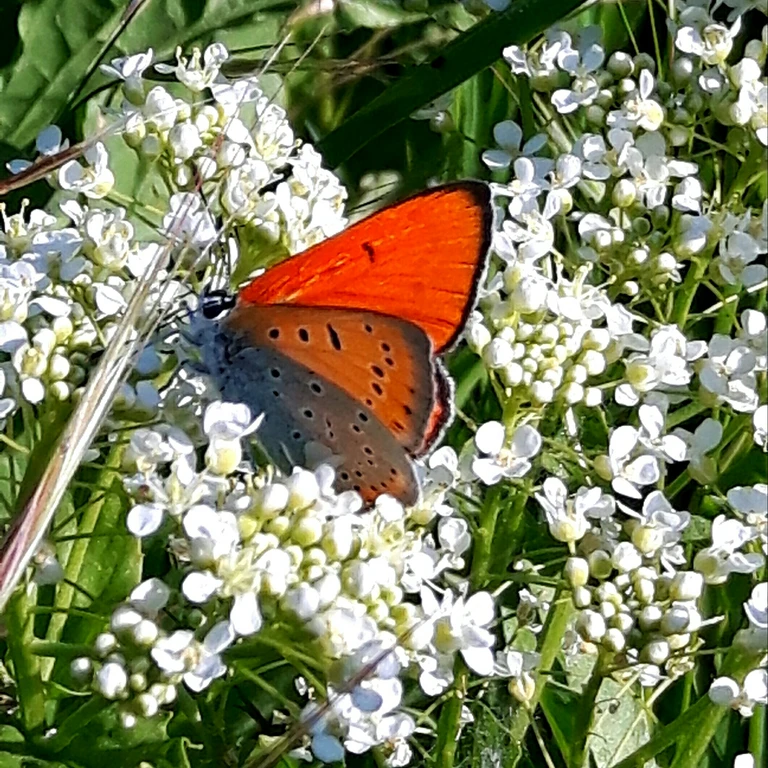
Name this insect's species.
Lycaena dispar
